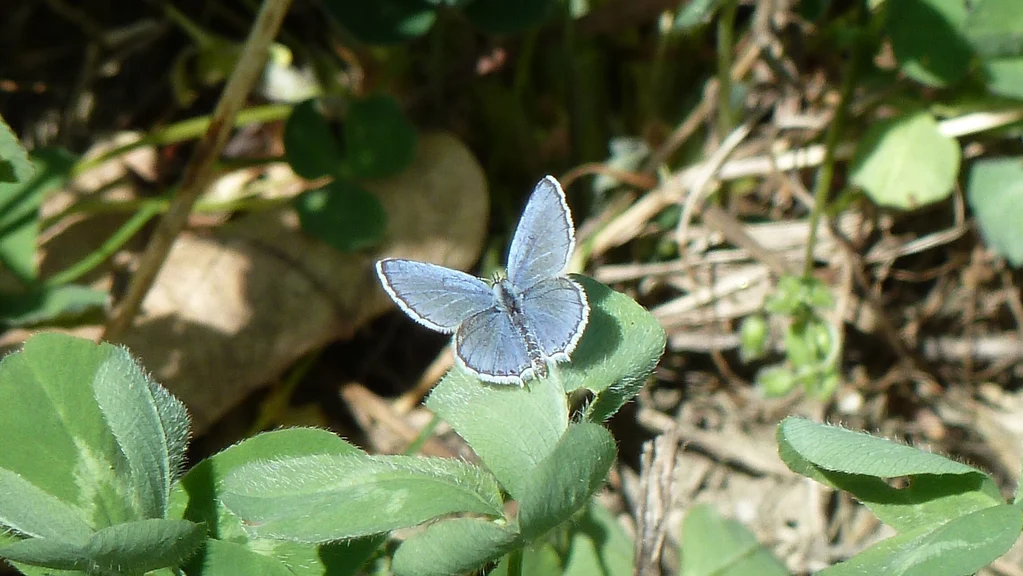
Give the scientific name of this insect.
Cupido argiades (also Elkalyce argiades)
